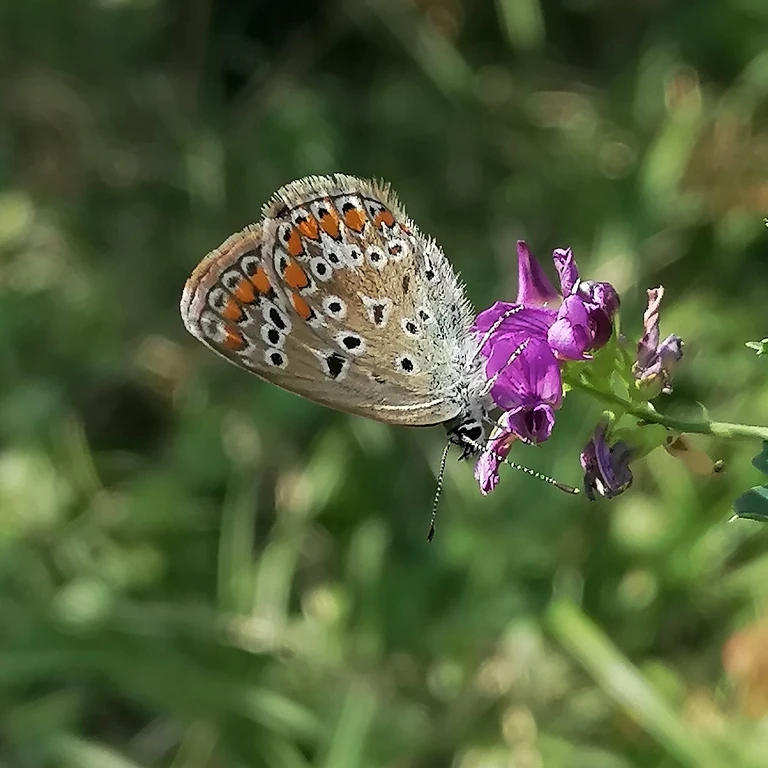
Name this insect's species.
Polyommatus icarus
